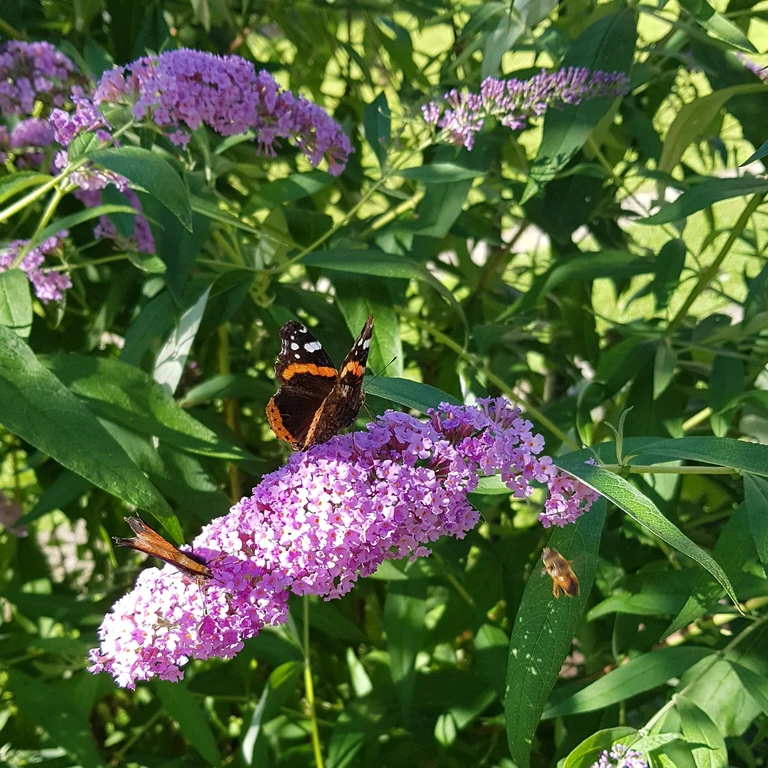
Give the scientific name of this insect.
Vanessa atalanta
